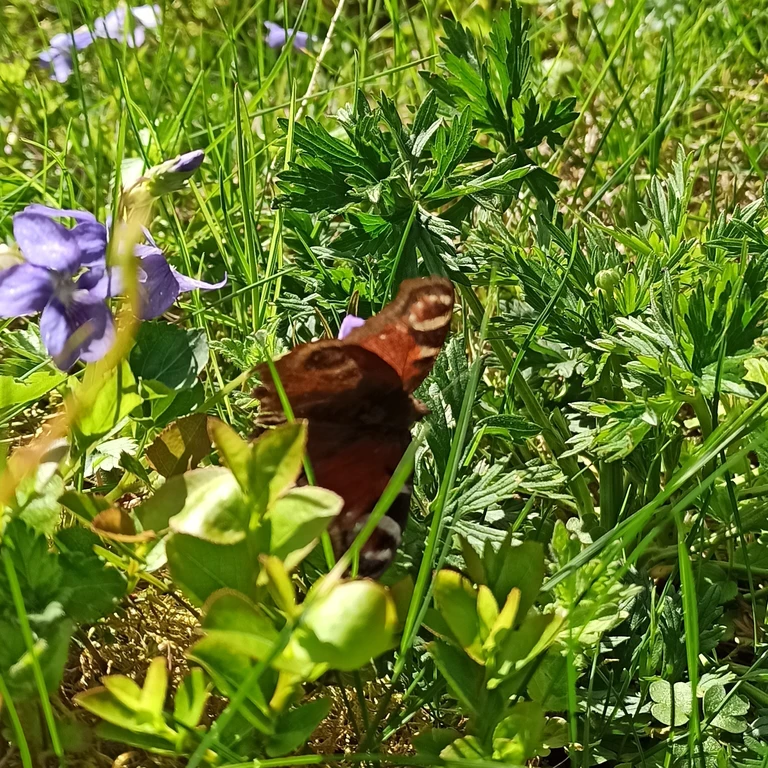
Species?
Aglais io
